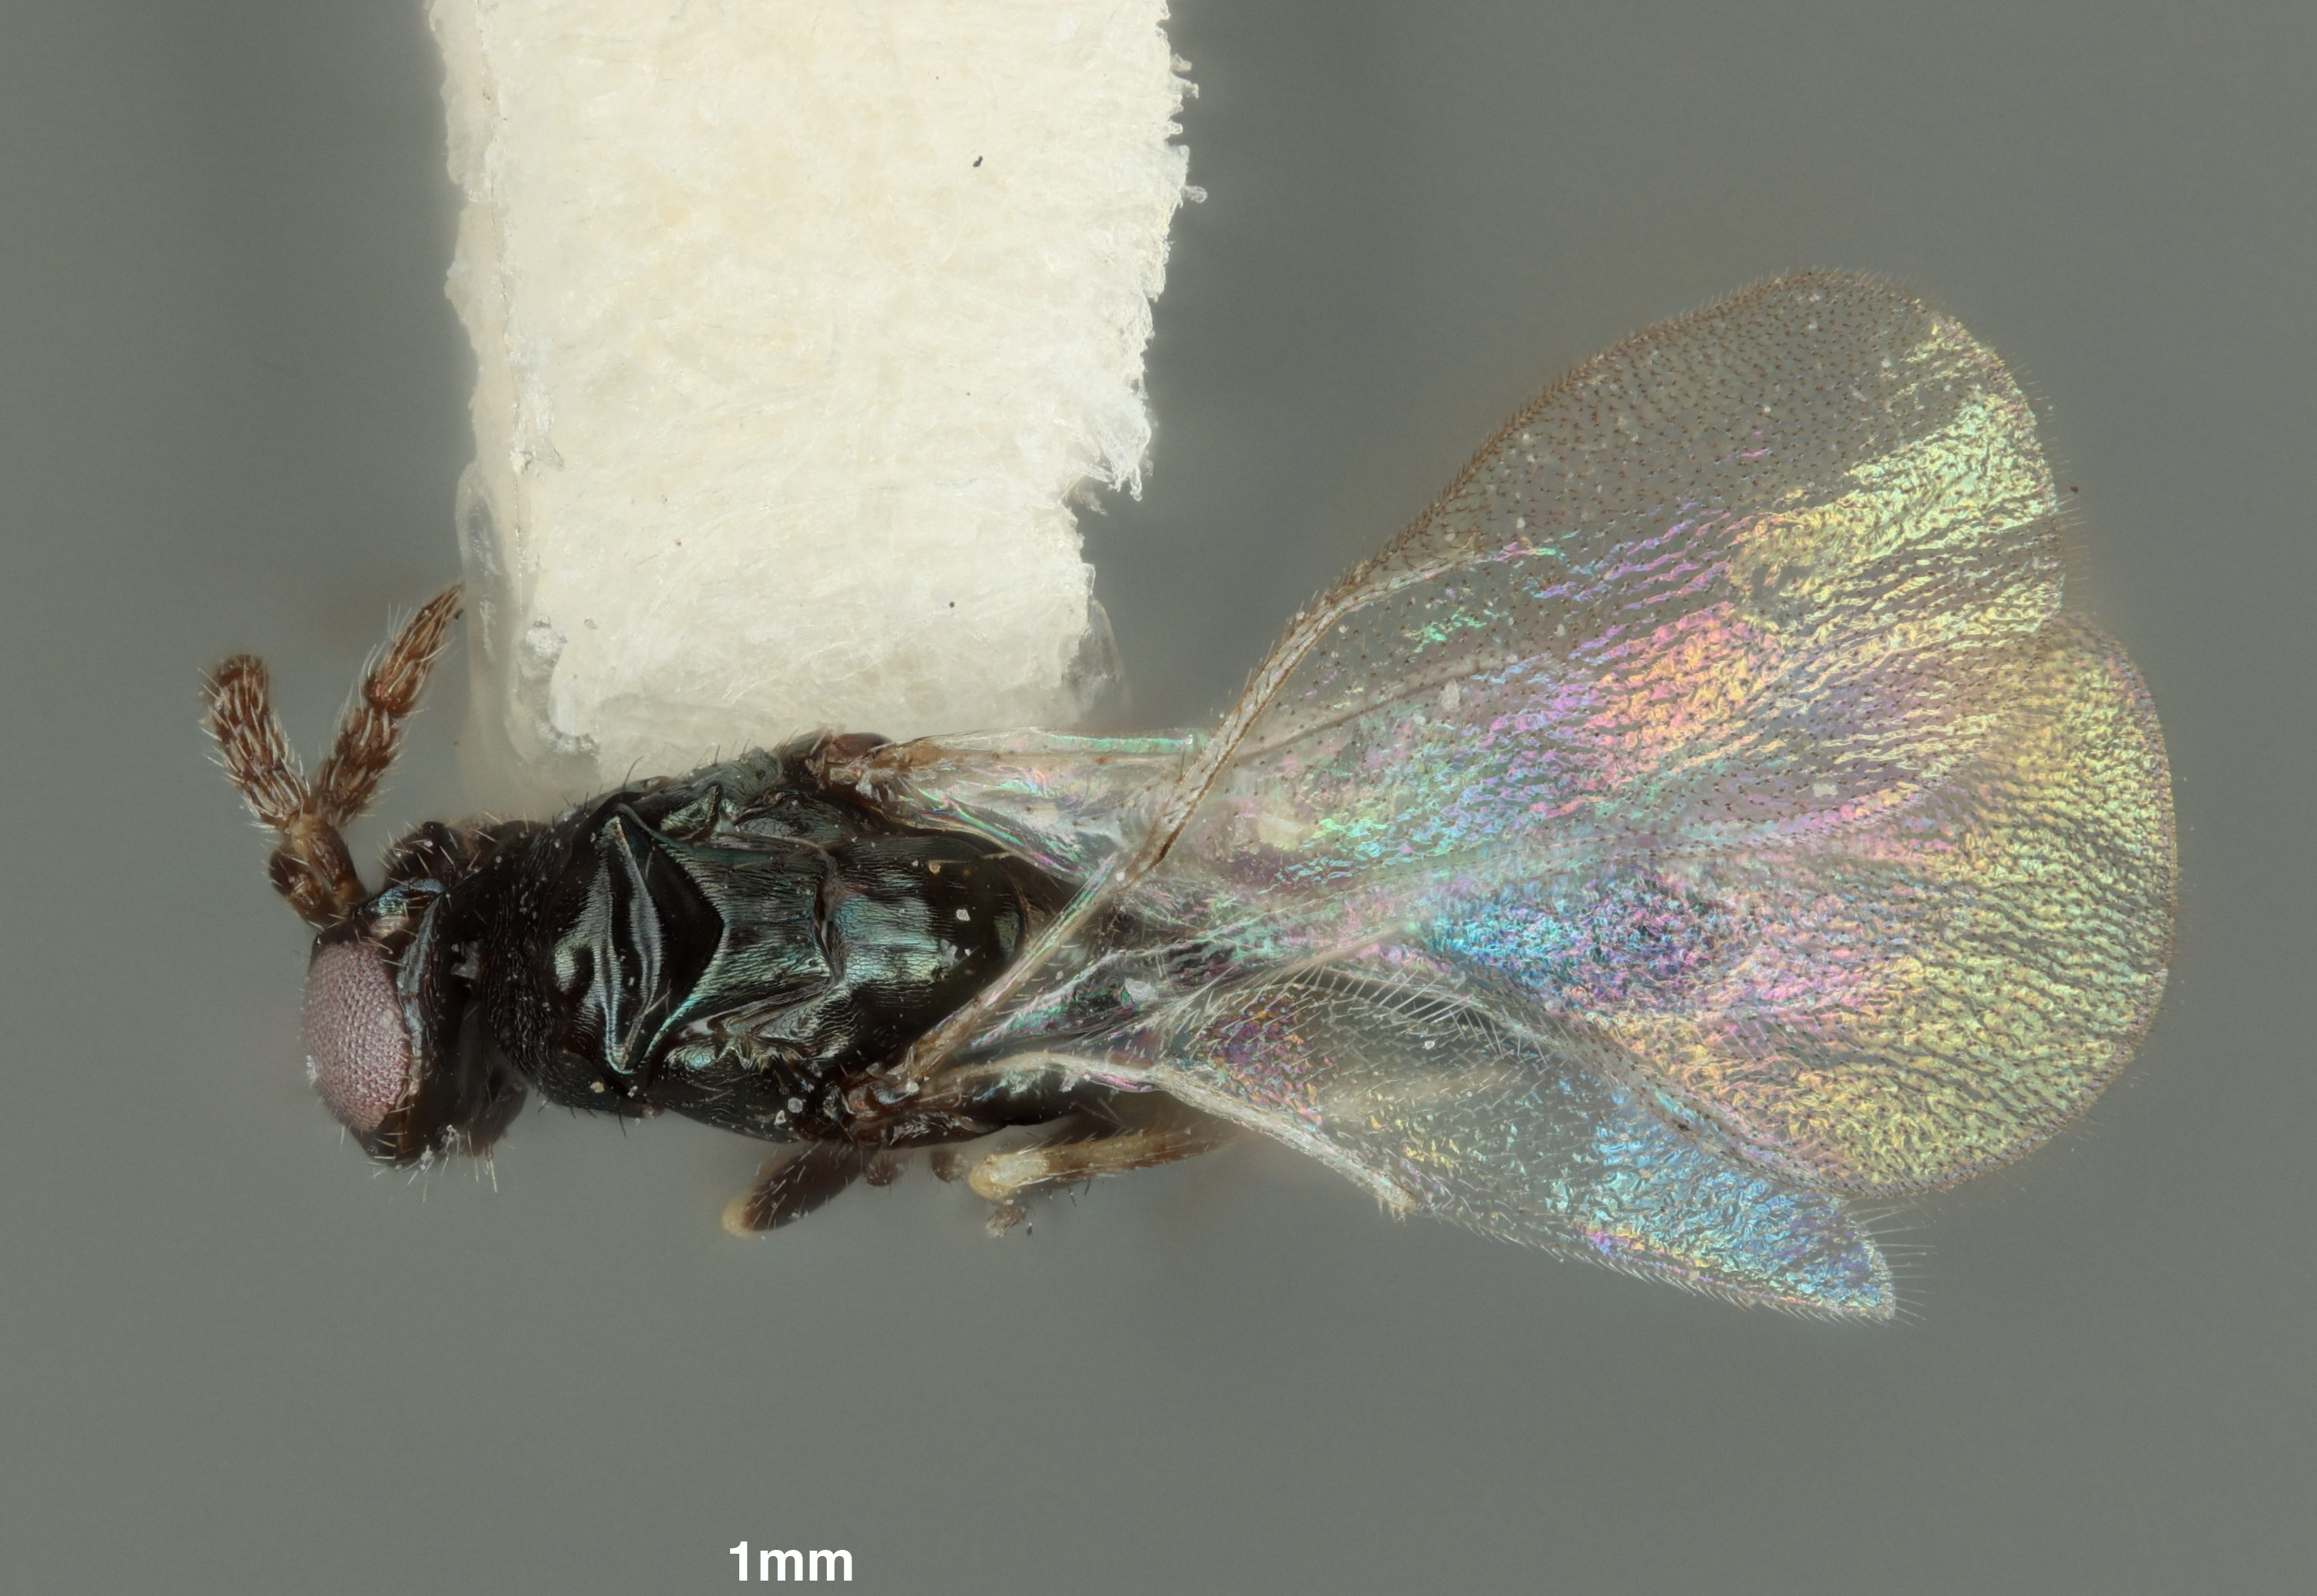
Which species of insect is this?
Tetrastichus cecidophagus
